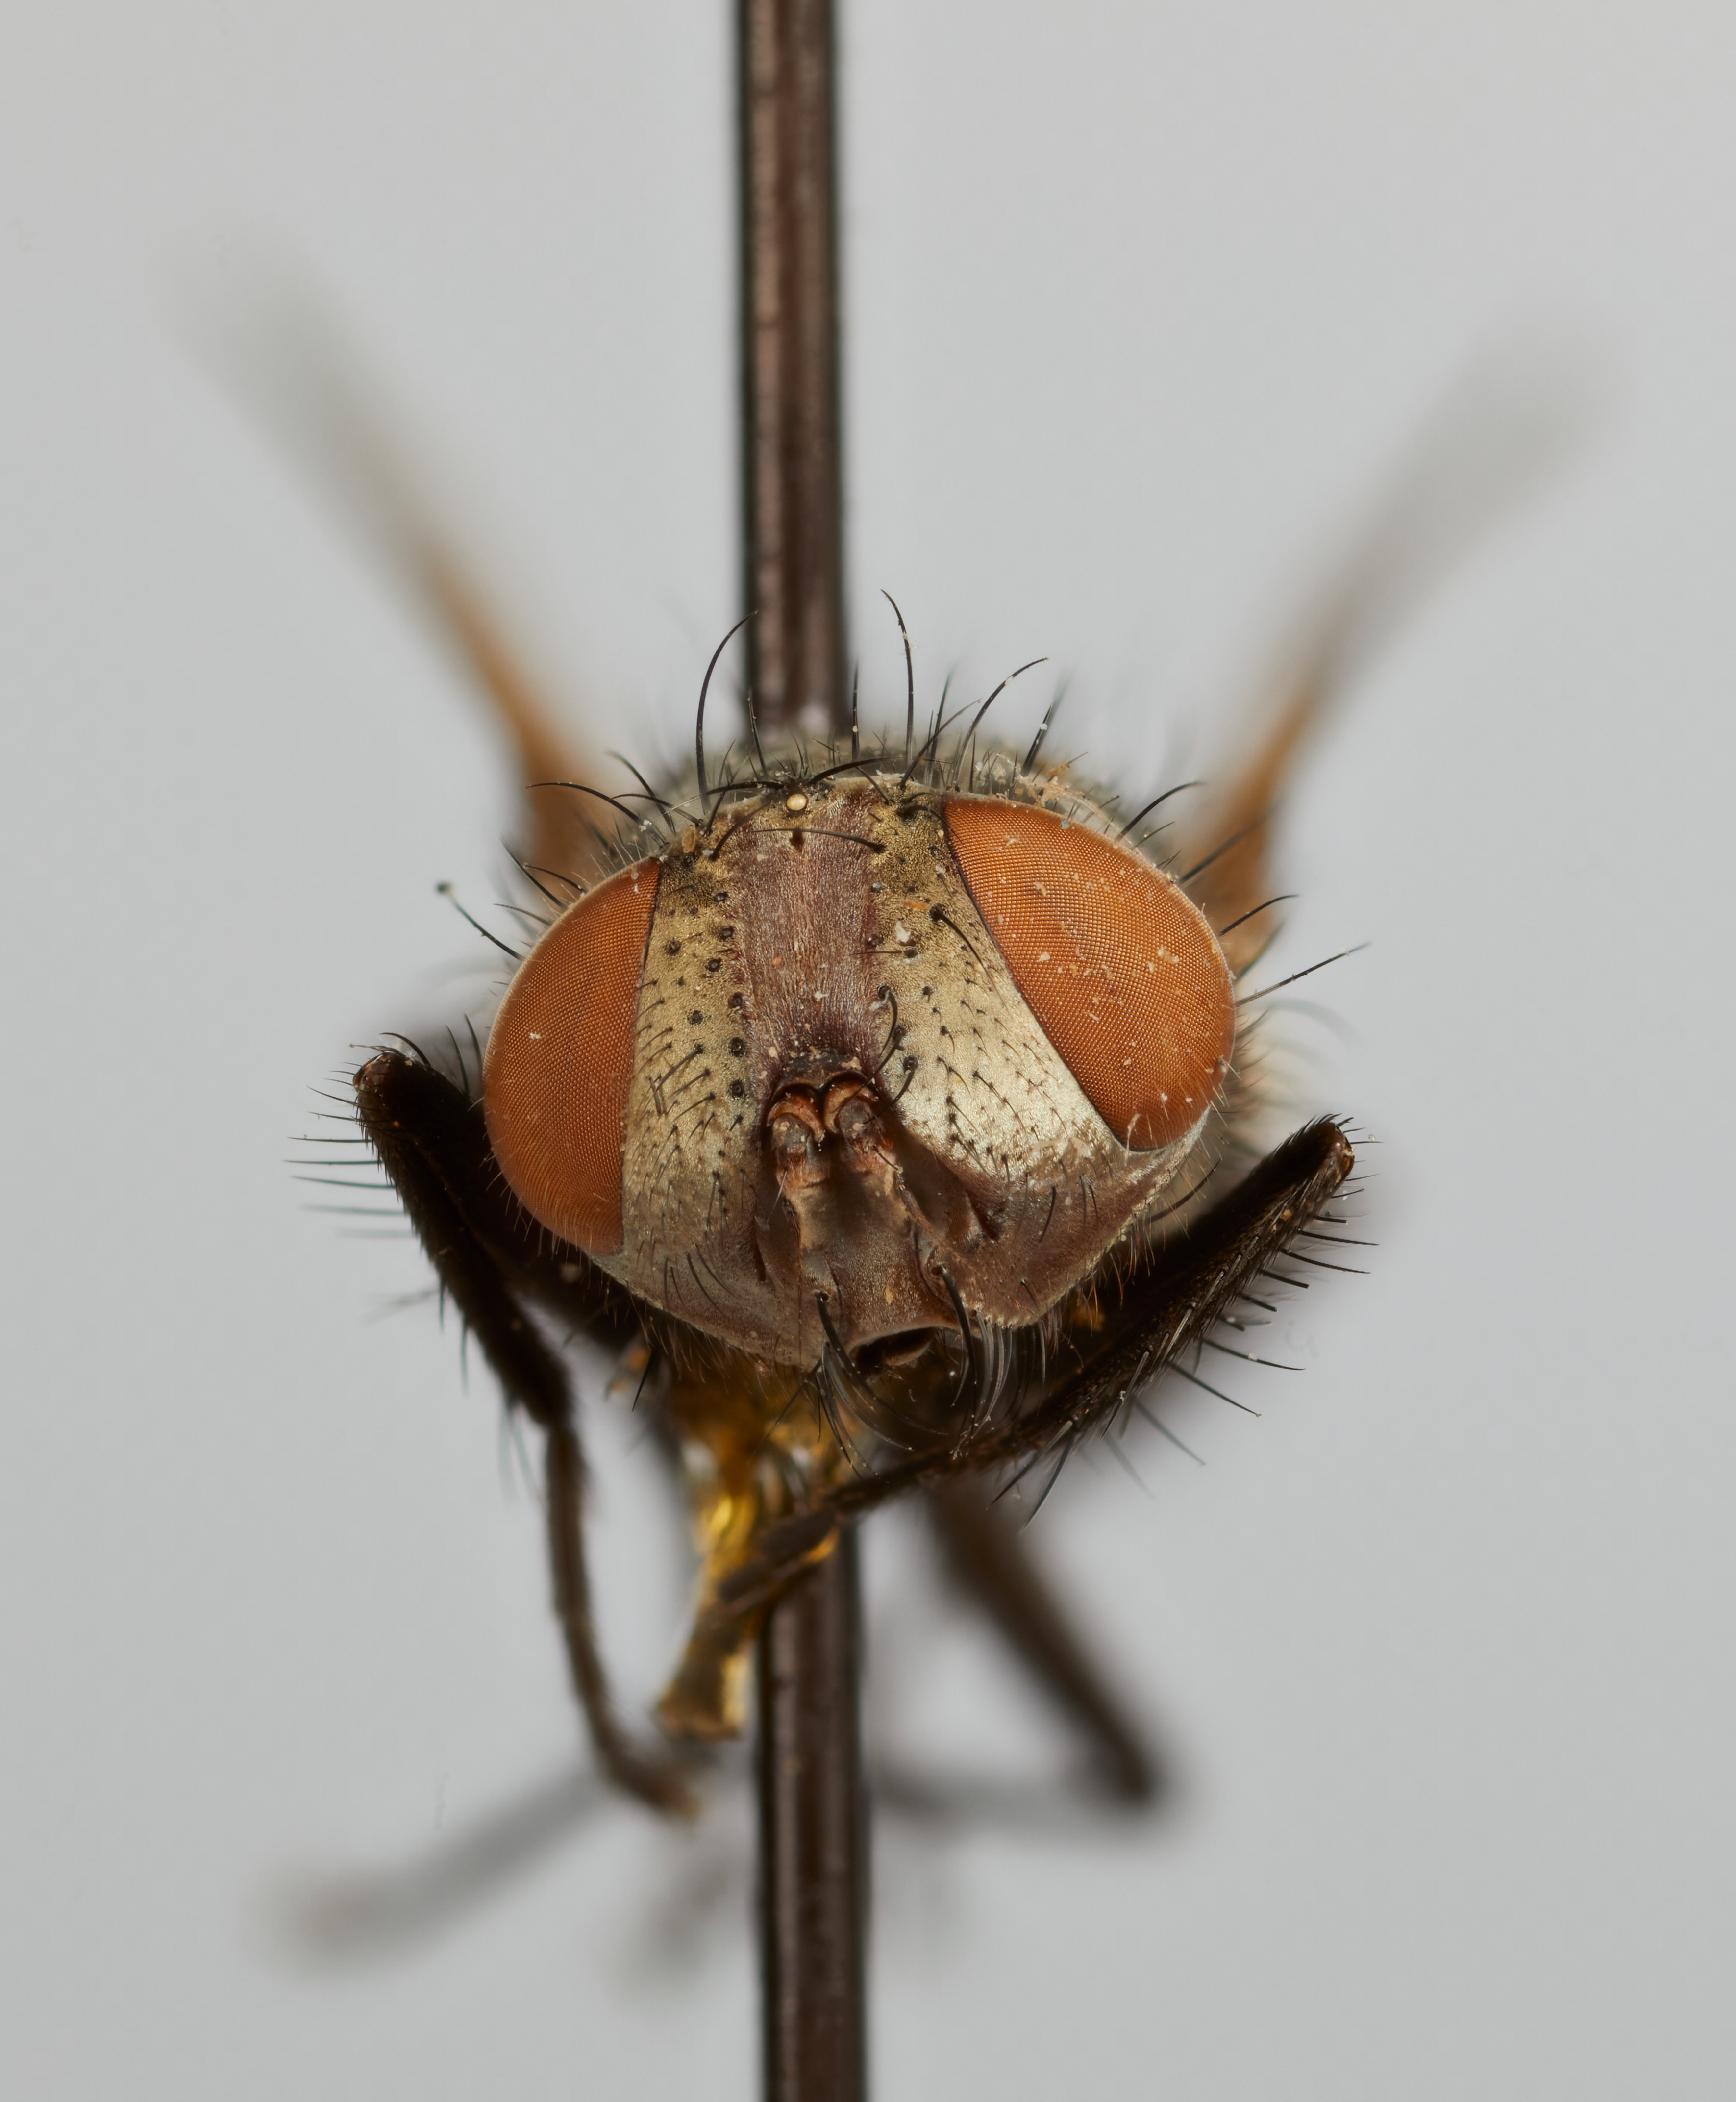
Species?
Ennyomma robusta
